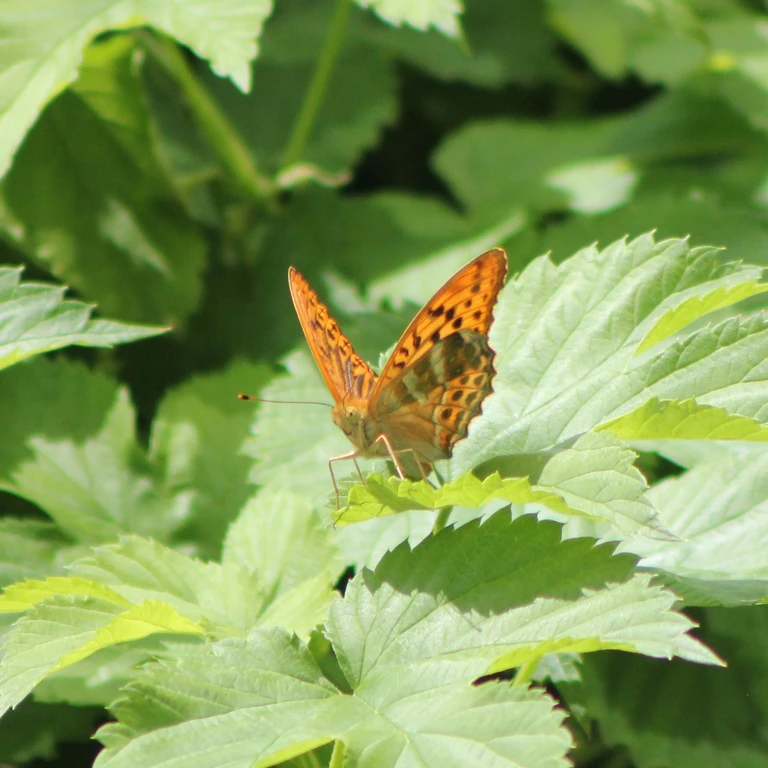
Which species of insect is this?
Argynnis paphia
